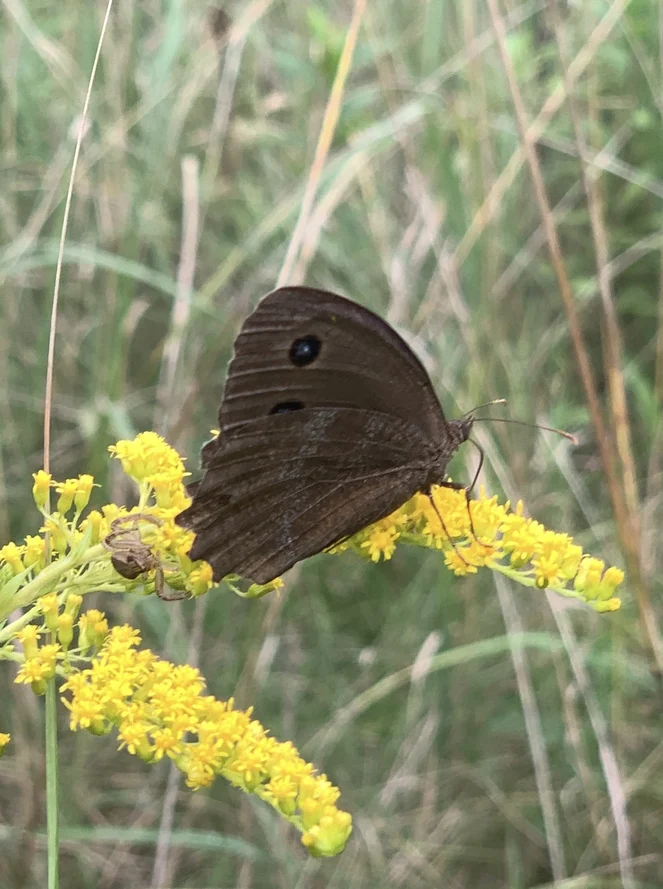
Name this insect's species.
Minois dryas
